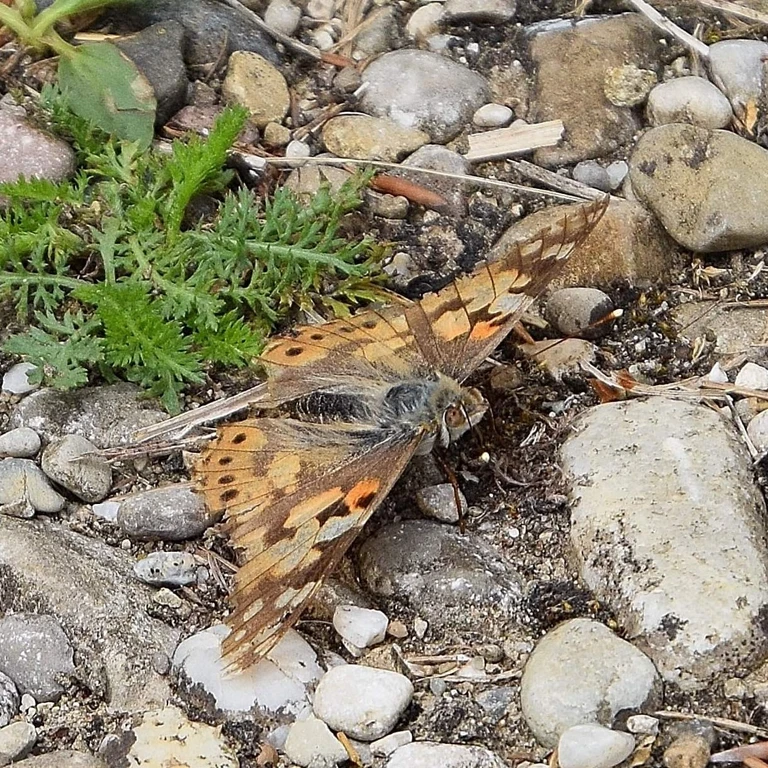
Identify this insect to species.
Vanessa cardui
